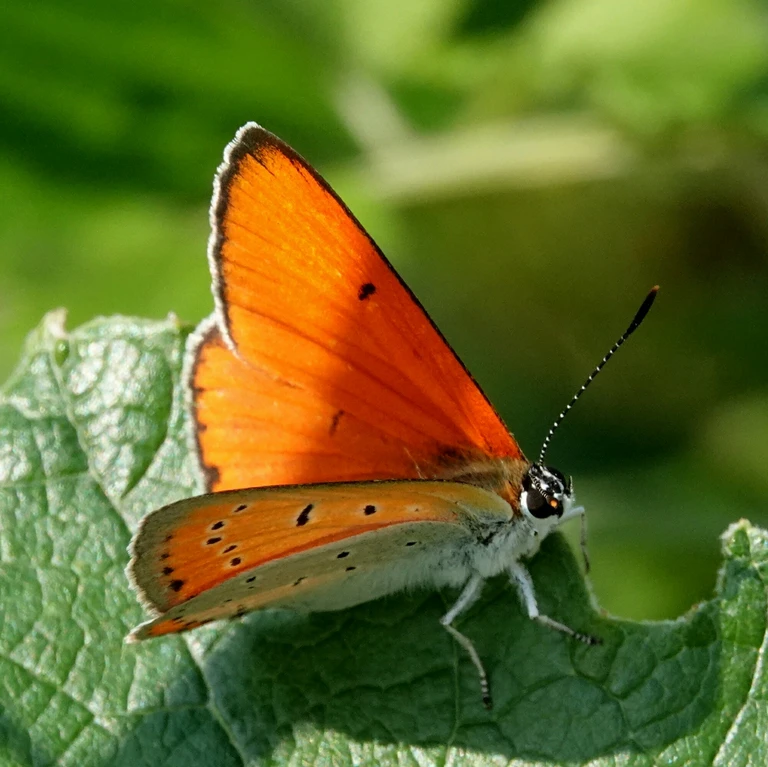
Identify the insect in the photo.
Lycaena dispar
